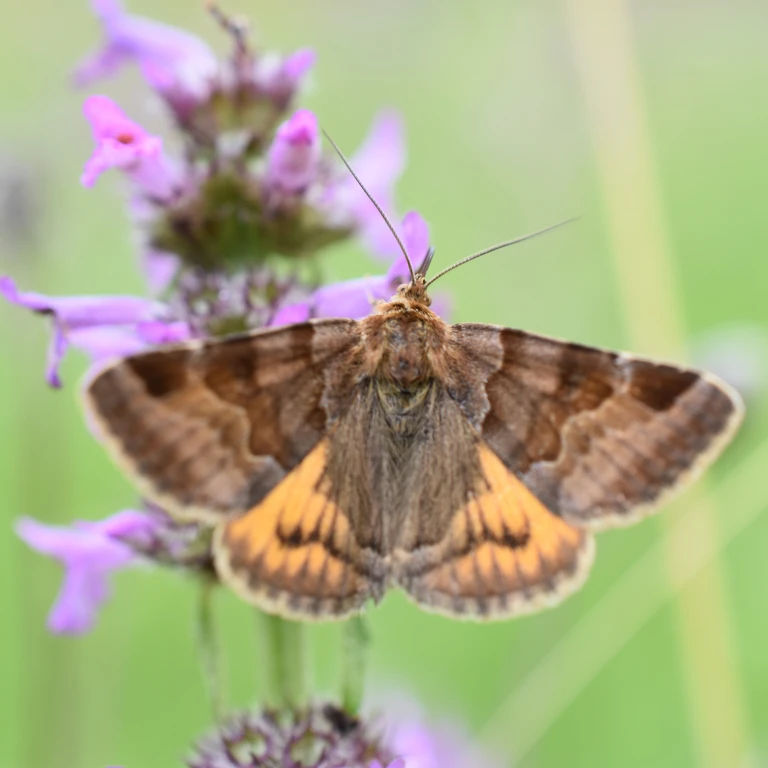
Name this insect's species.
Euclidia glyphica
